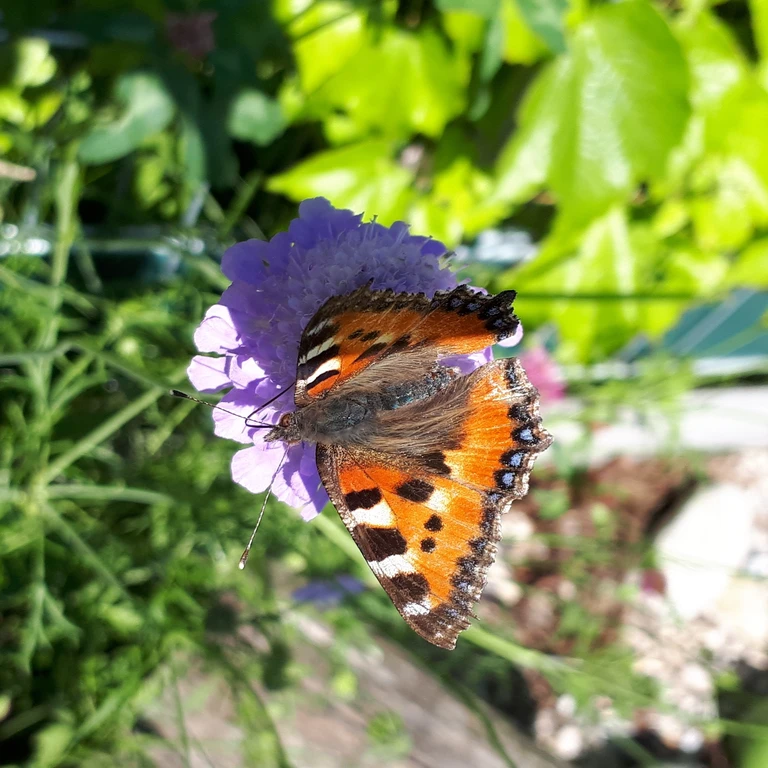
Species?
Aglais urticae
